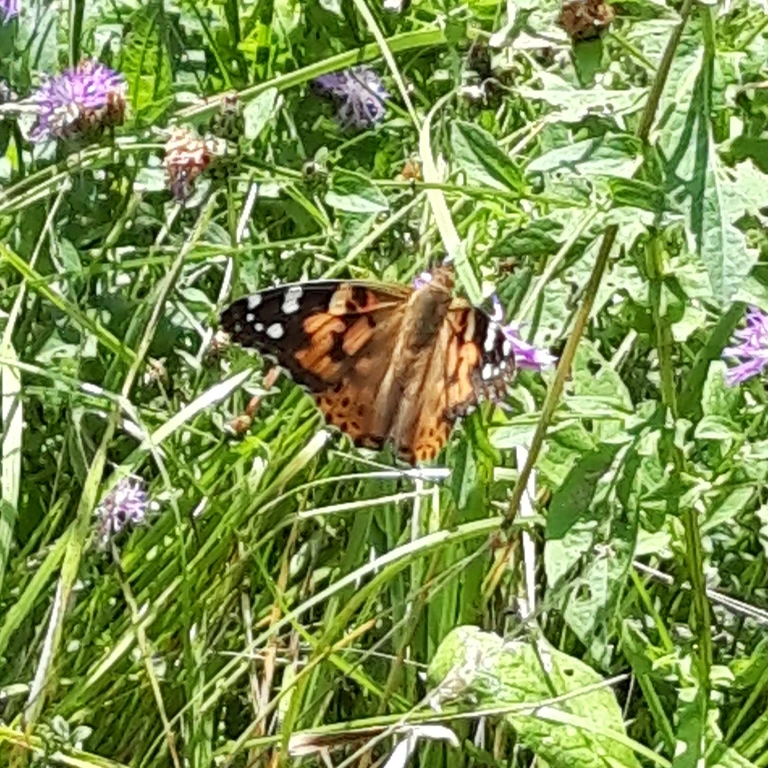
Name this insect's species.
Vanessa cardui
